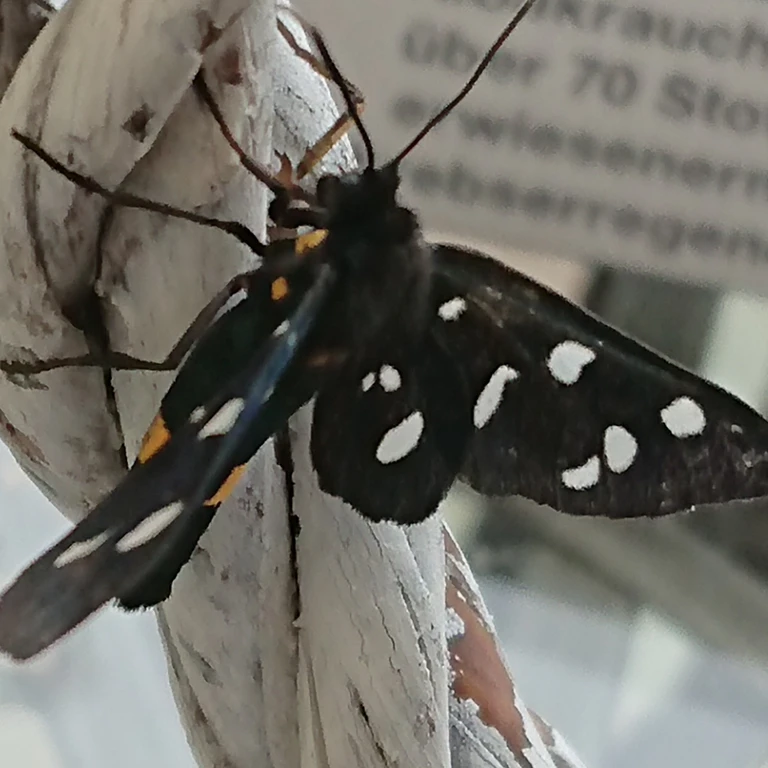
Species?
Amata phegea
